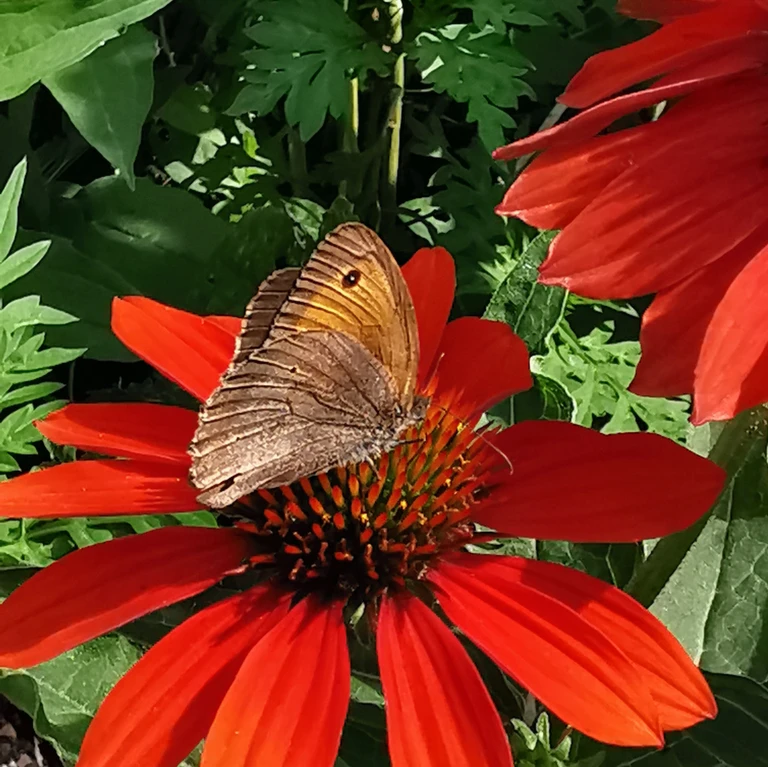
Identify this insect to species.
Maniola jurtina
